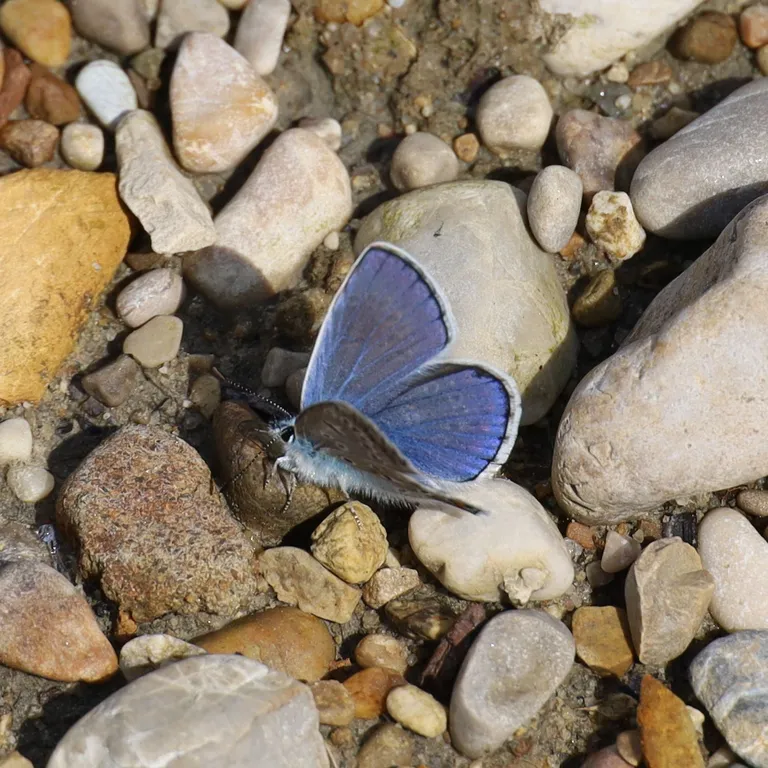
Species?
Polyommatus icarus
